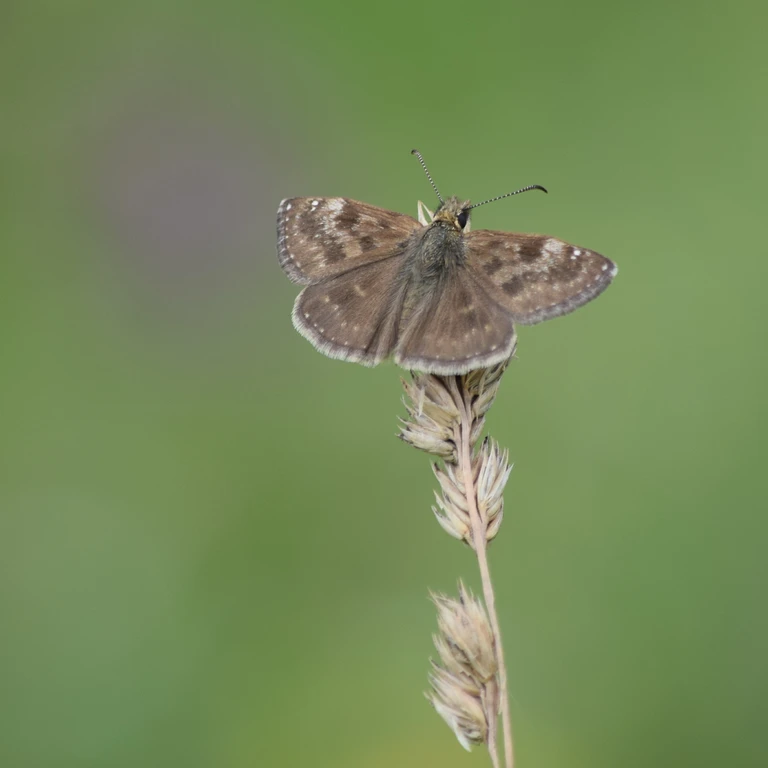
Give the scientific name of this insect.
Erynnis tages
